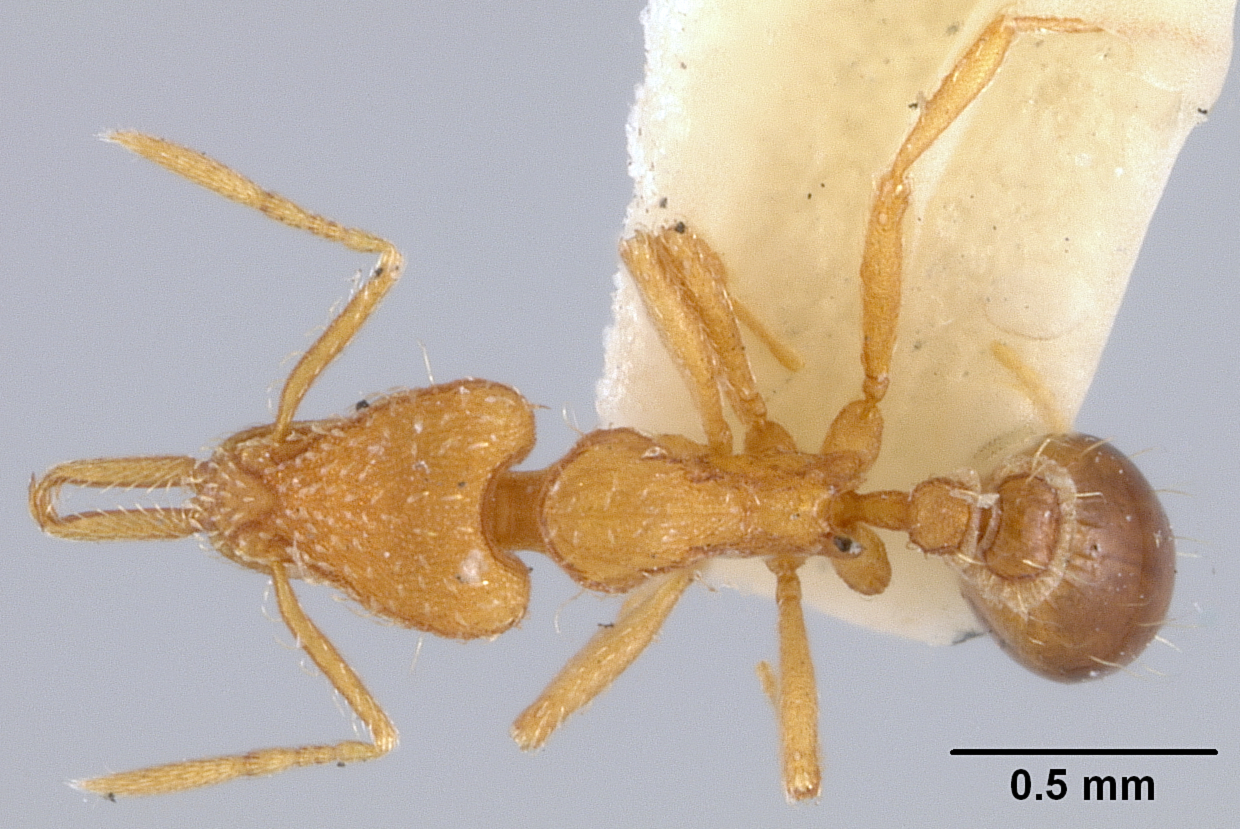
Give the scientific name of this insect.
Strumigenys nevermanni
